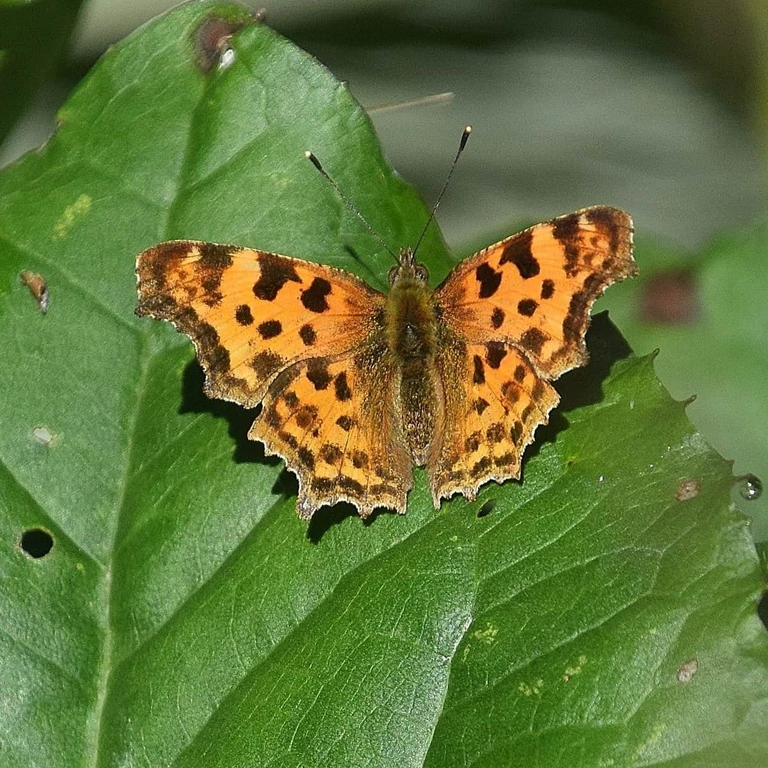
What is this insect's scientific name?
Polygonia c-album
